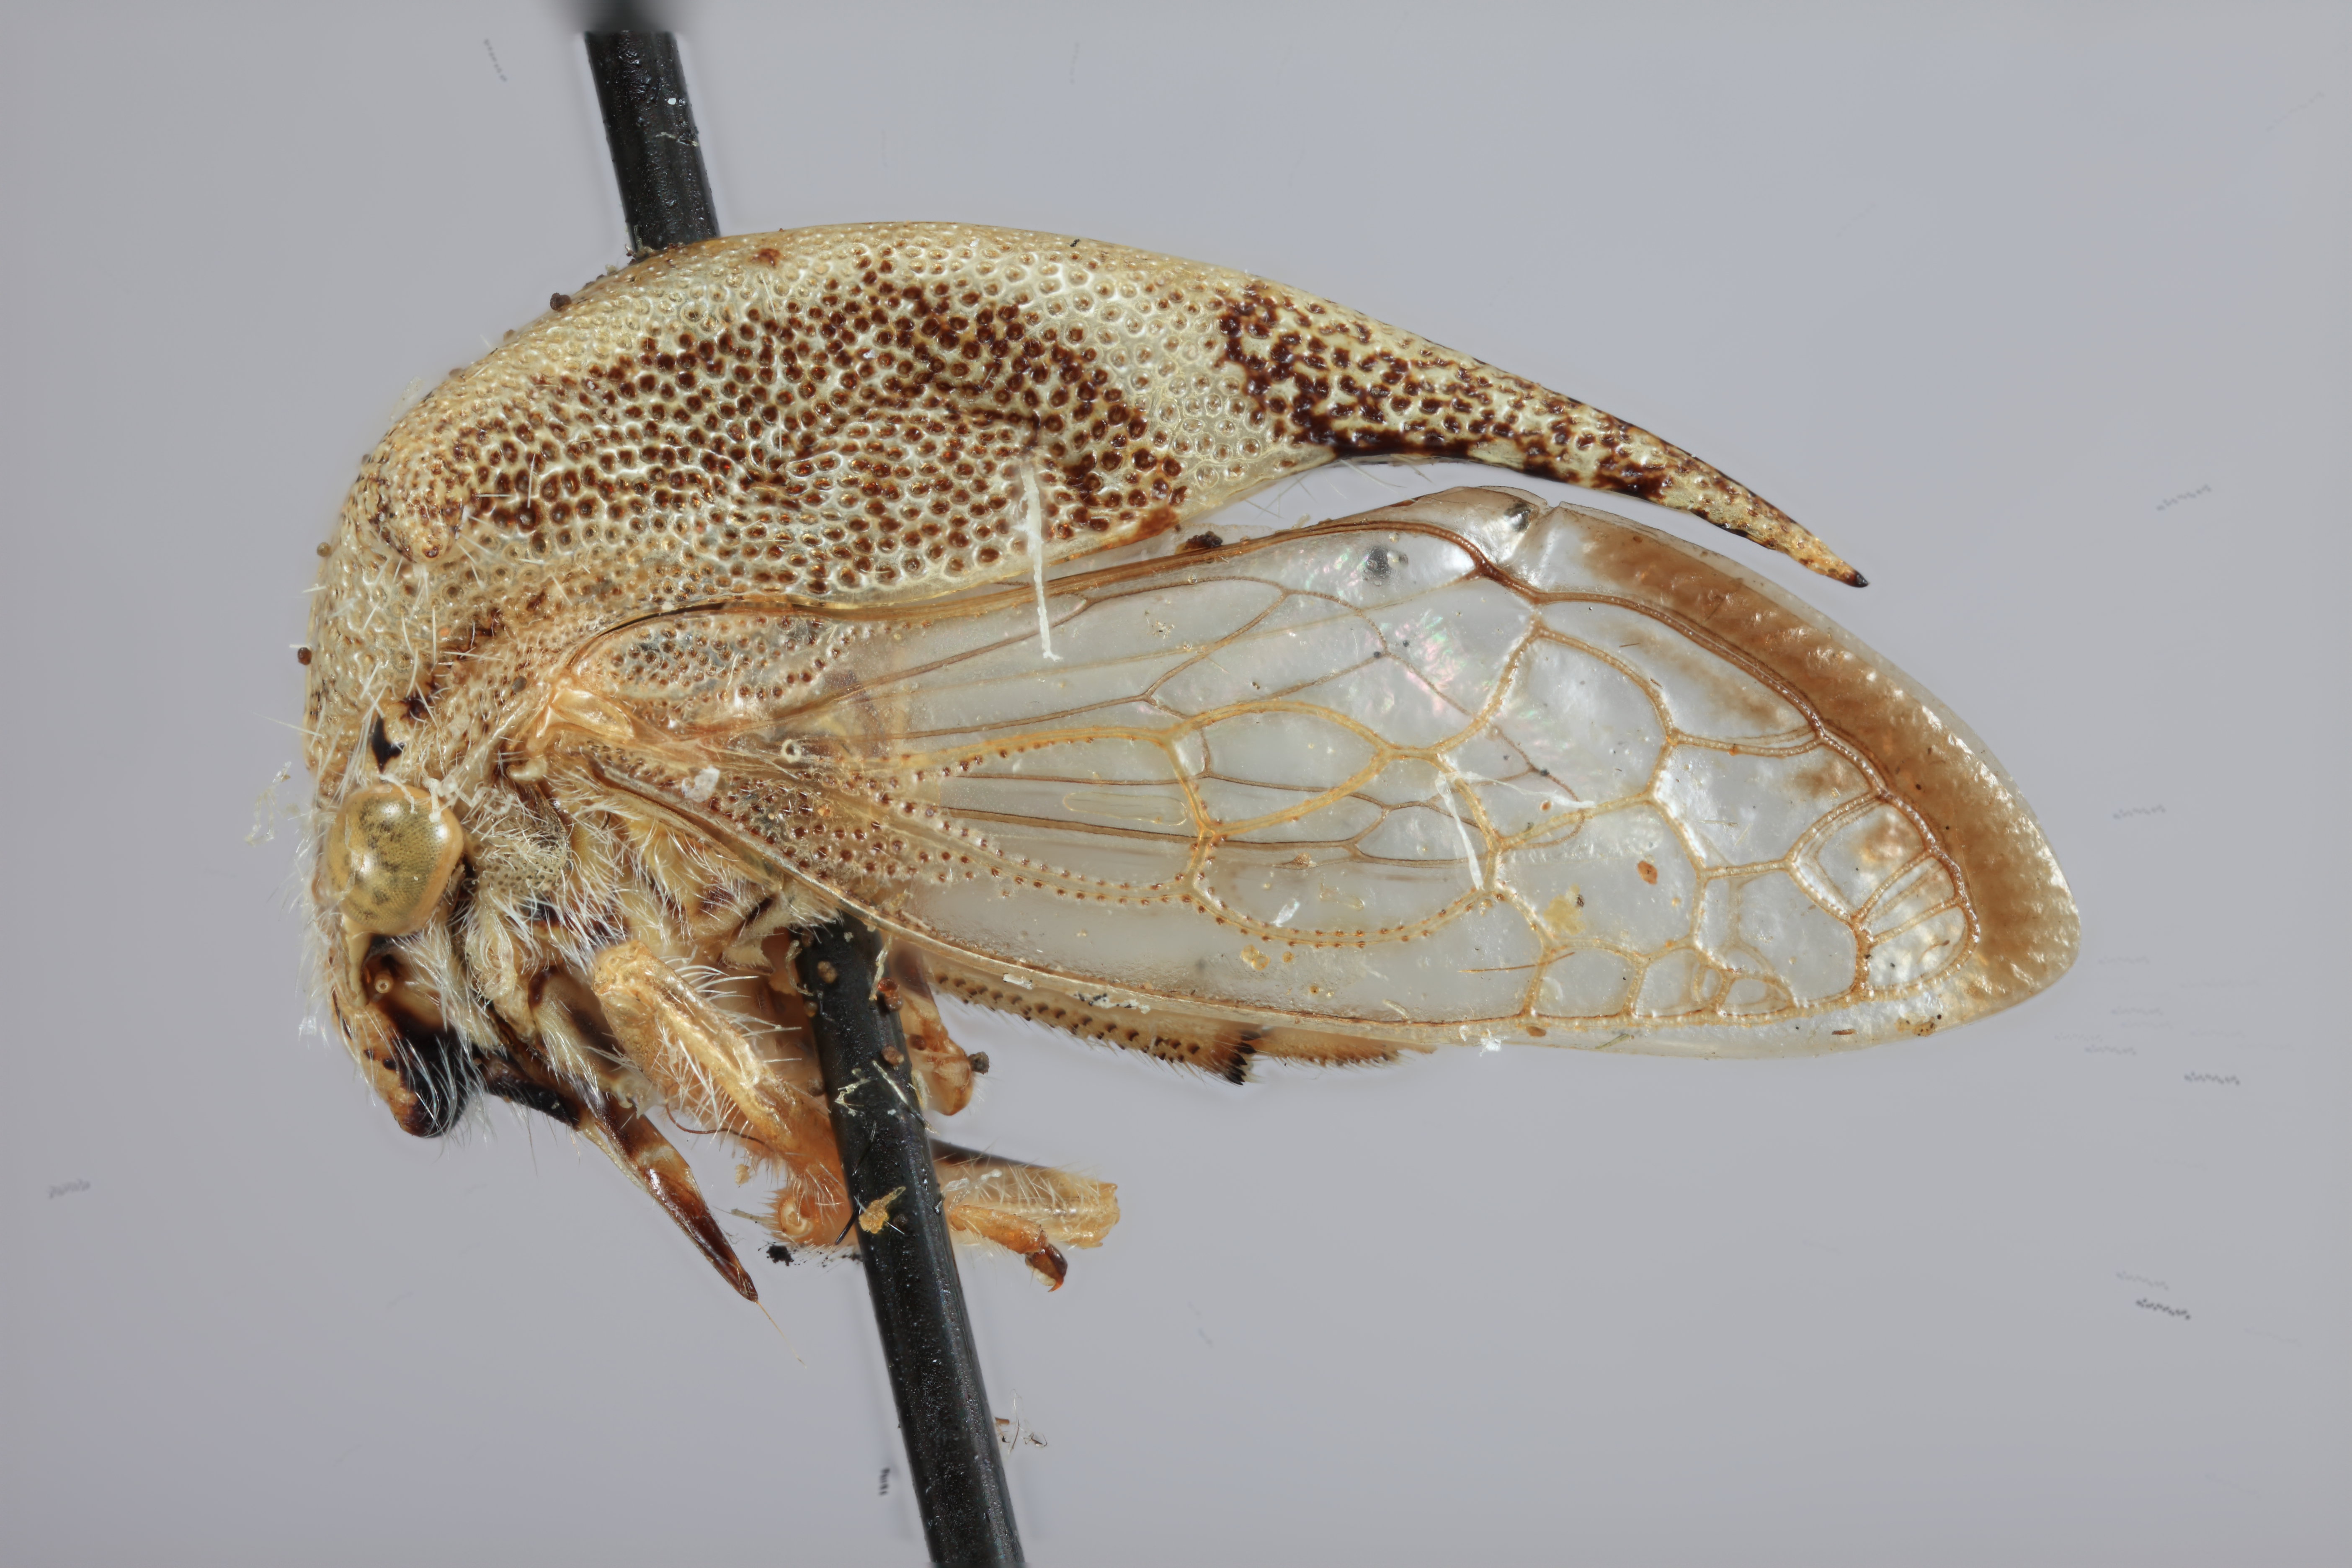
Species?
Ceresa grisescens
